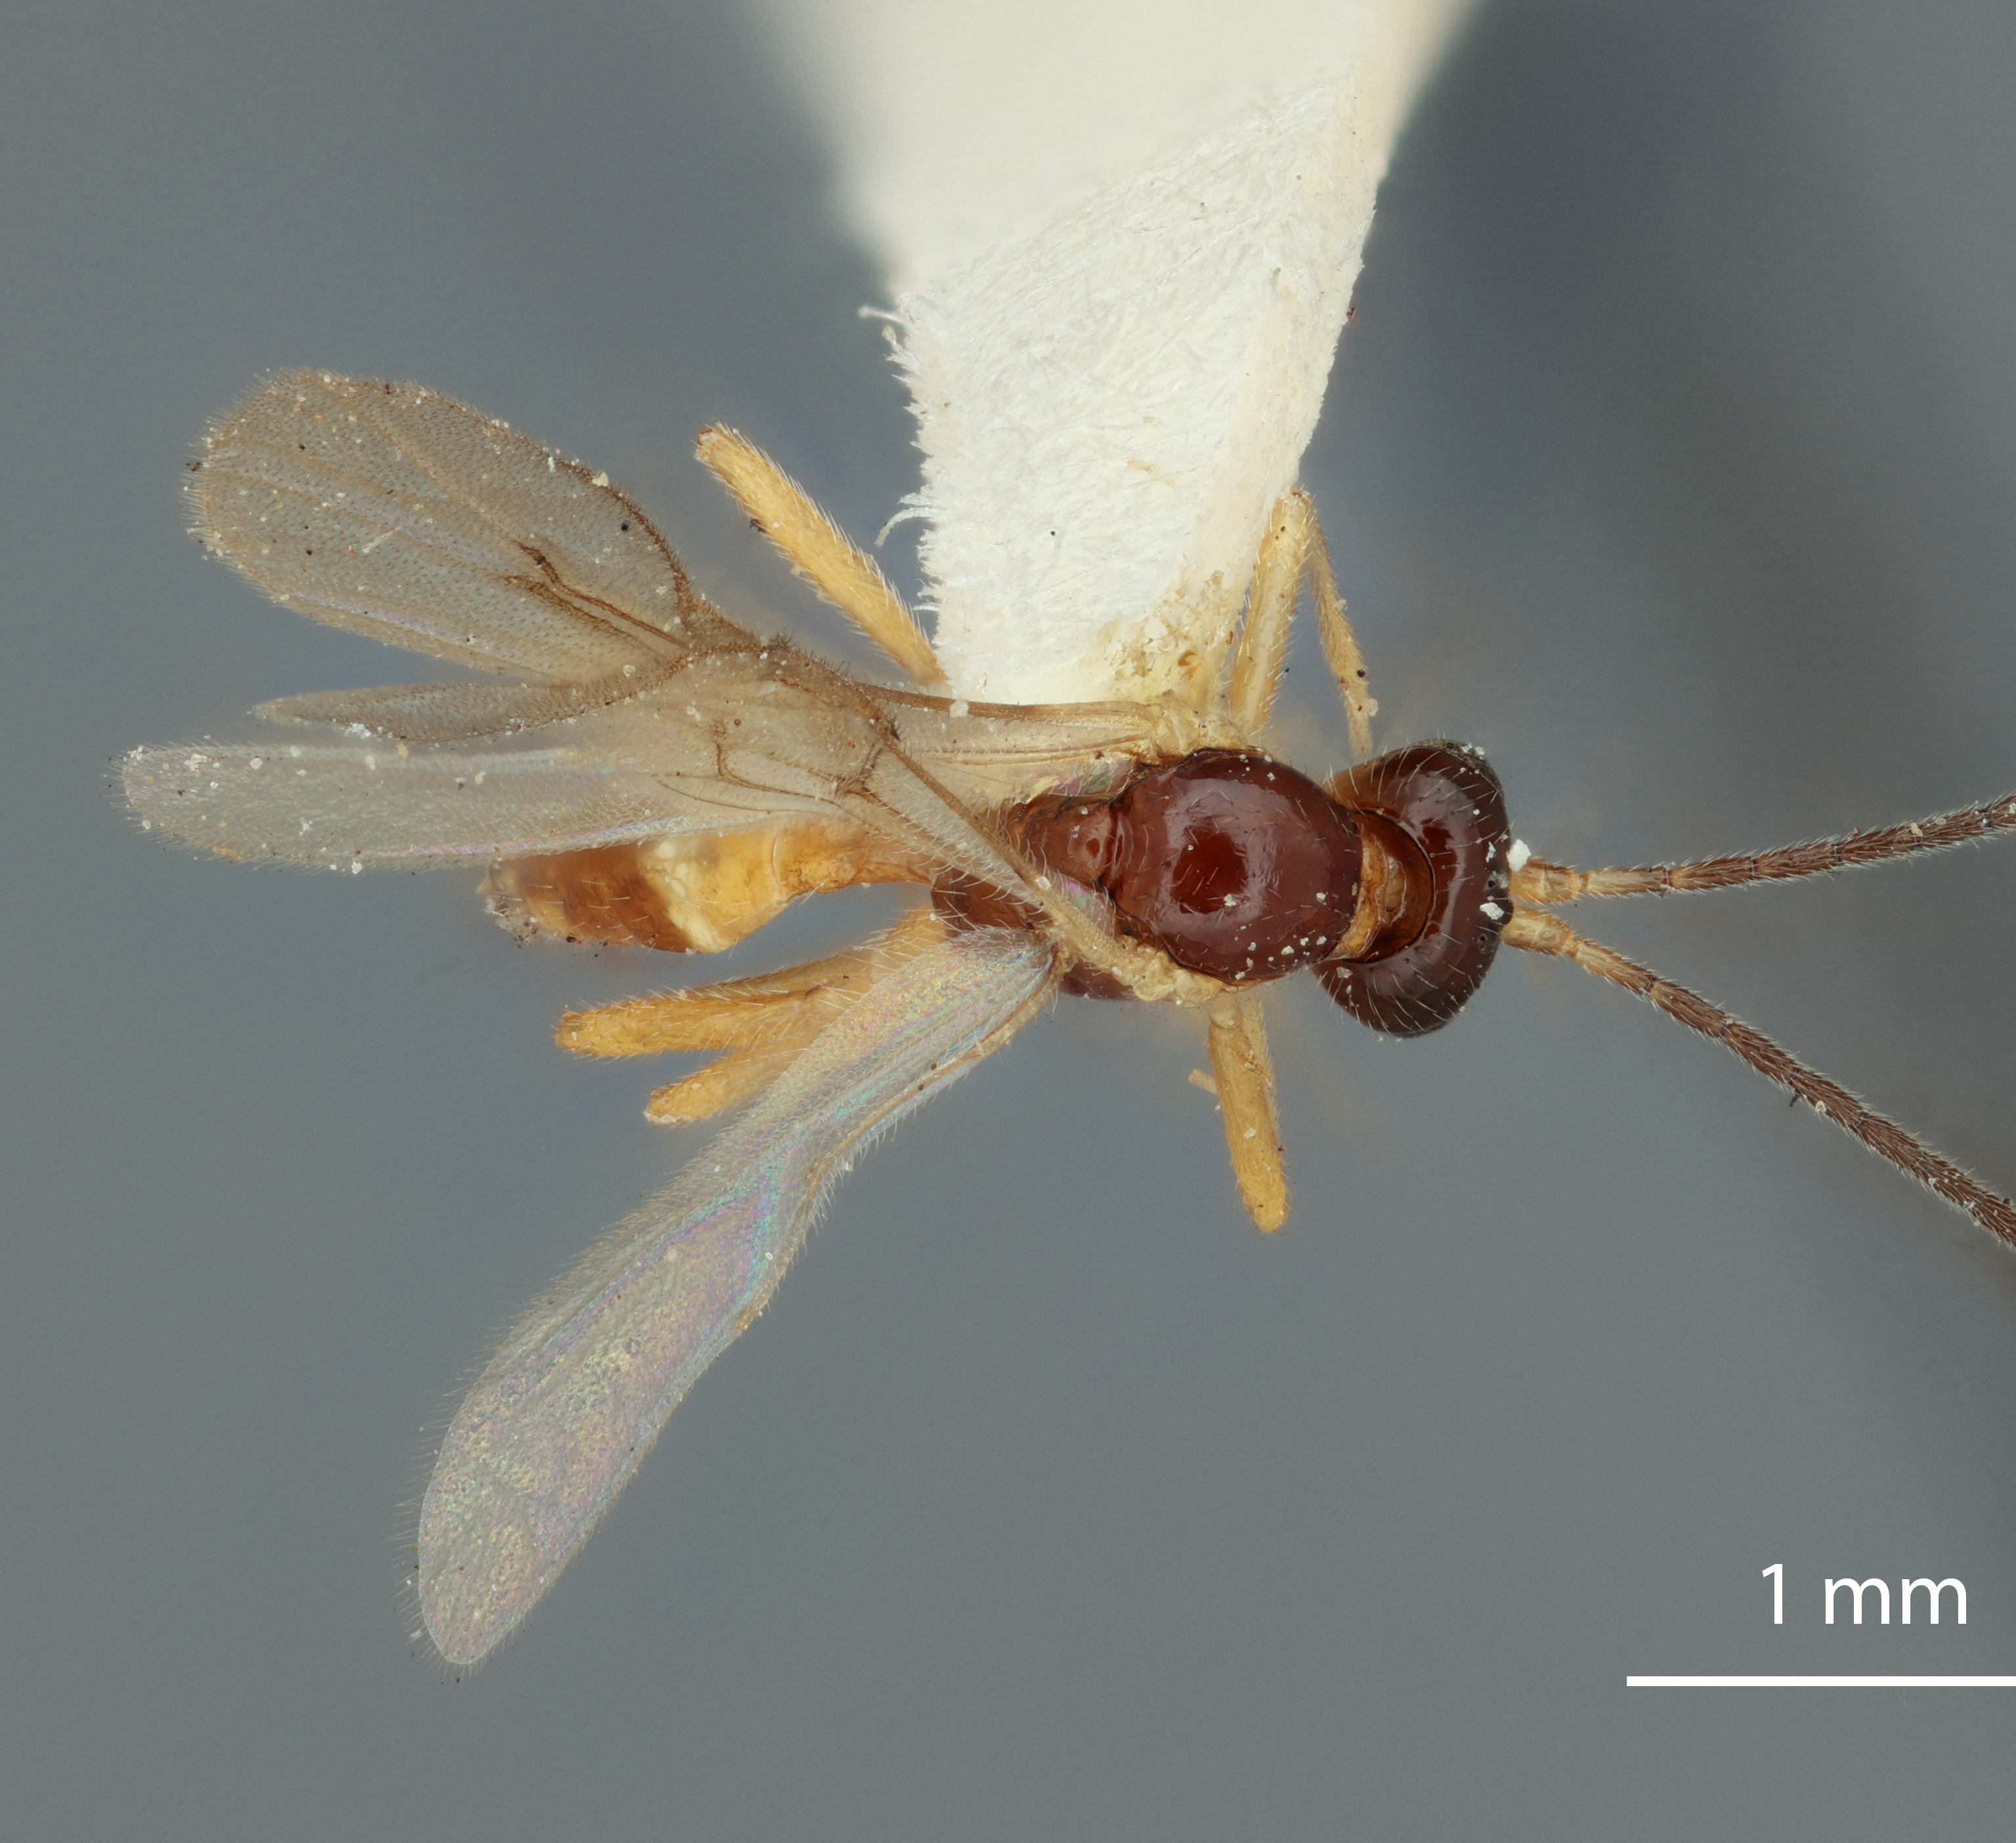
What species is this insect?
Aphidius pisivorus
